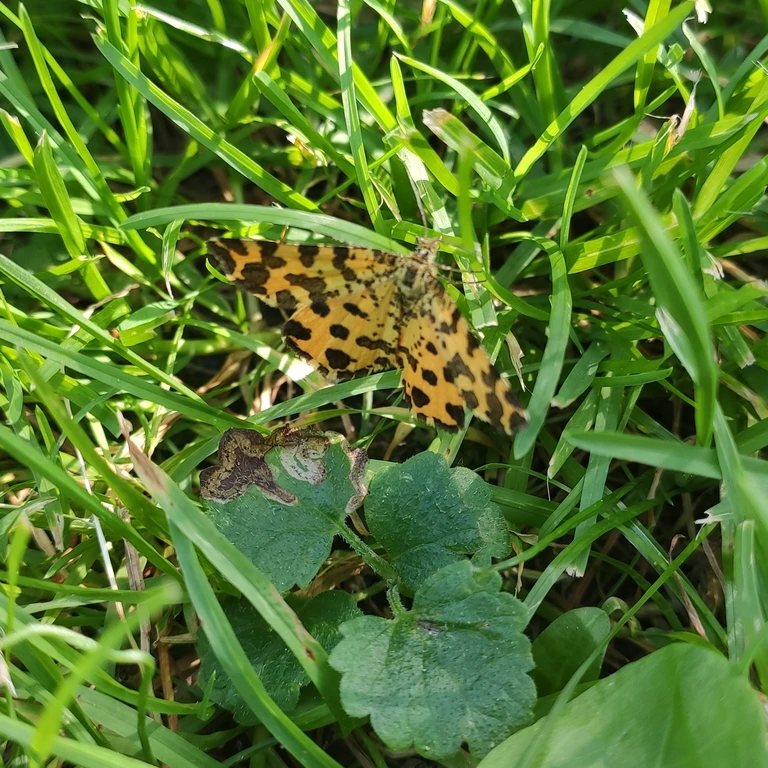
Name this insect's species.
Pseudopanthera macularia
